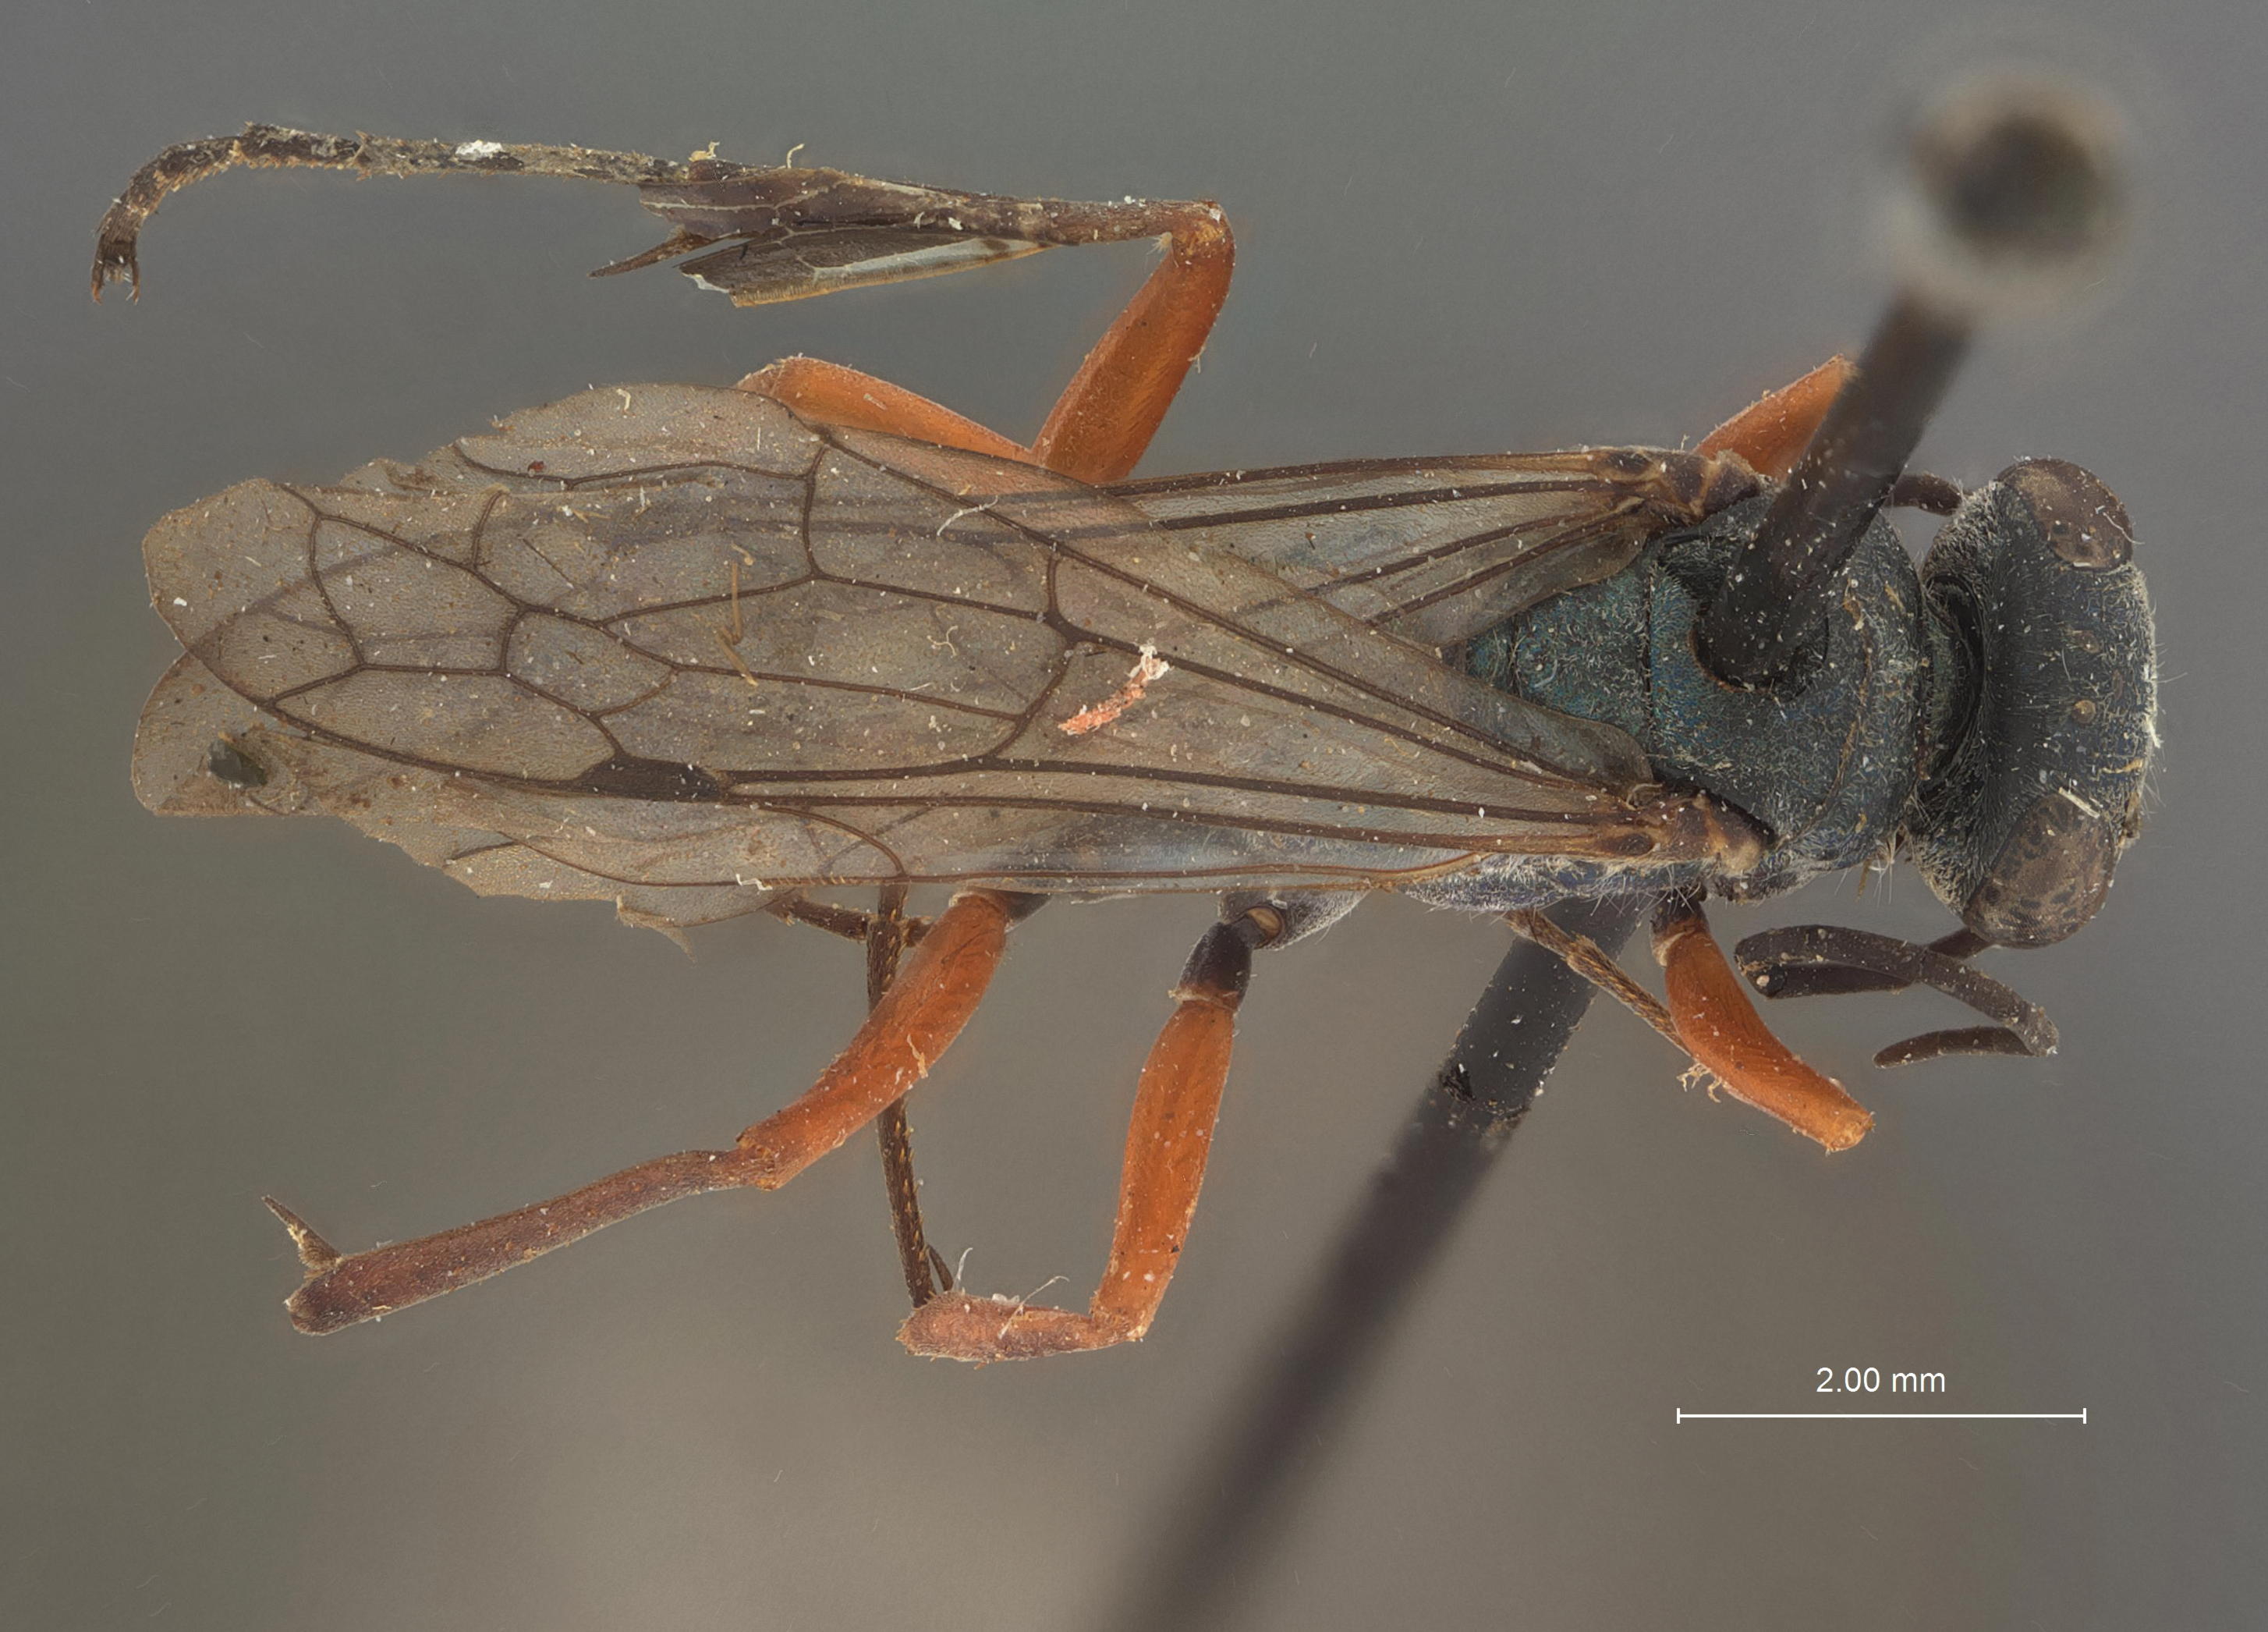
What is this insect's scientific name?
Auplopus guatemalensis
